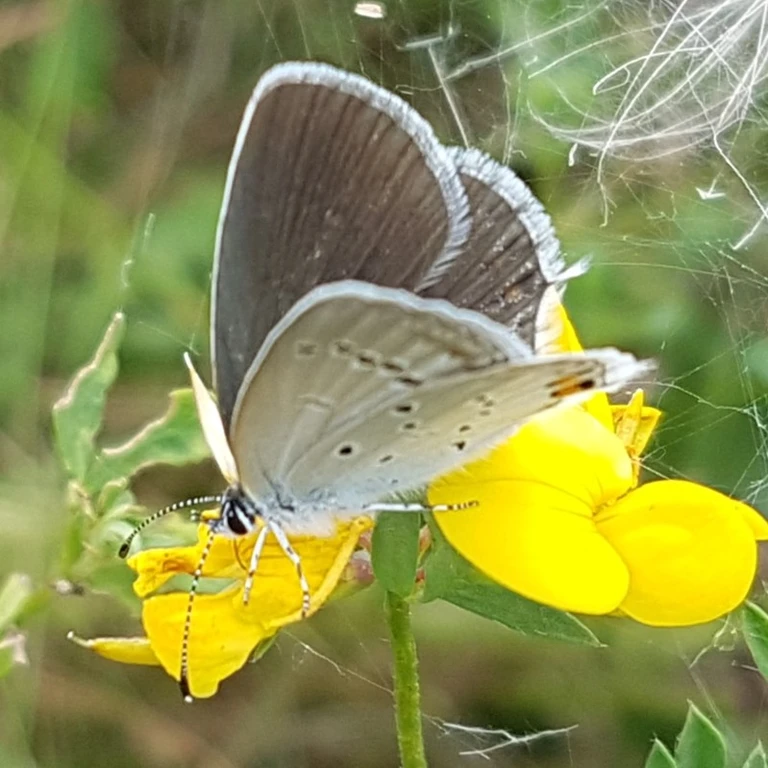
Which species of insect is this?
Cupido argiades (also Elkalyce argiades)
